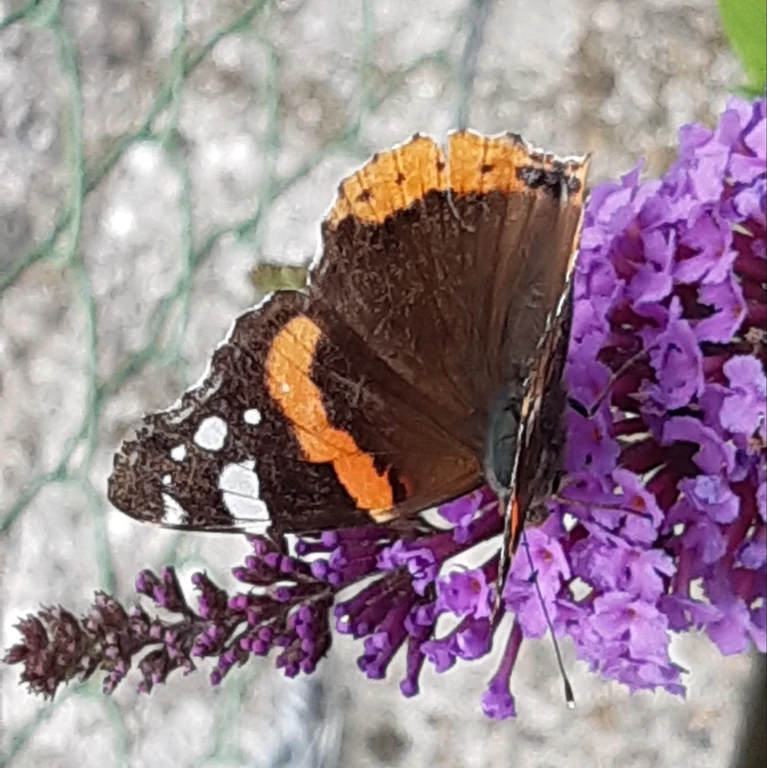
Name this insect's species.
Vanessa atalanta
